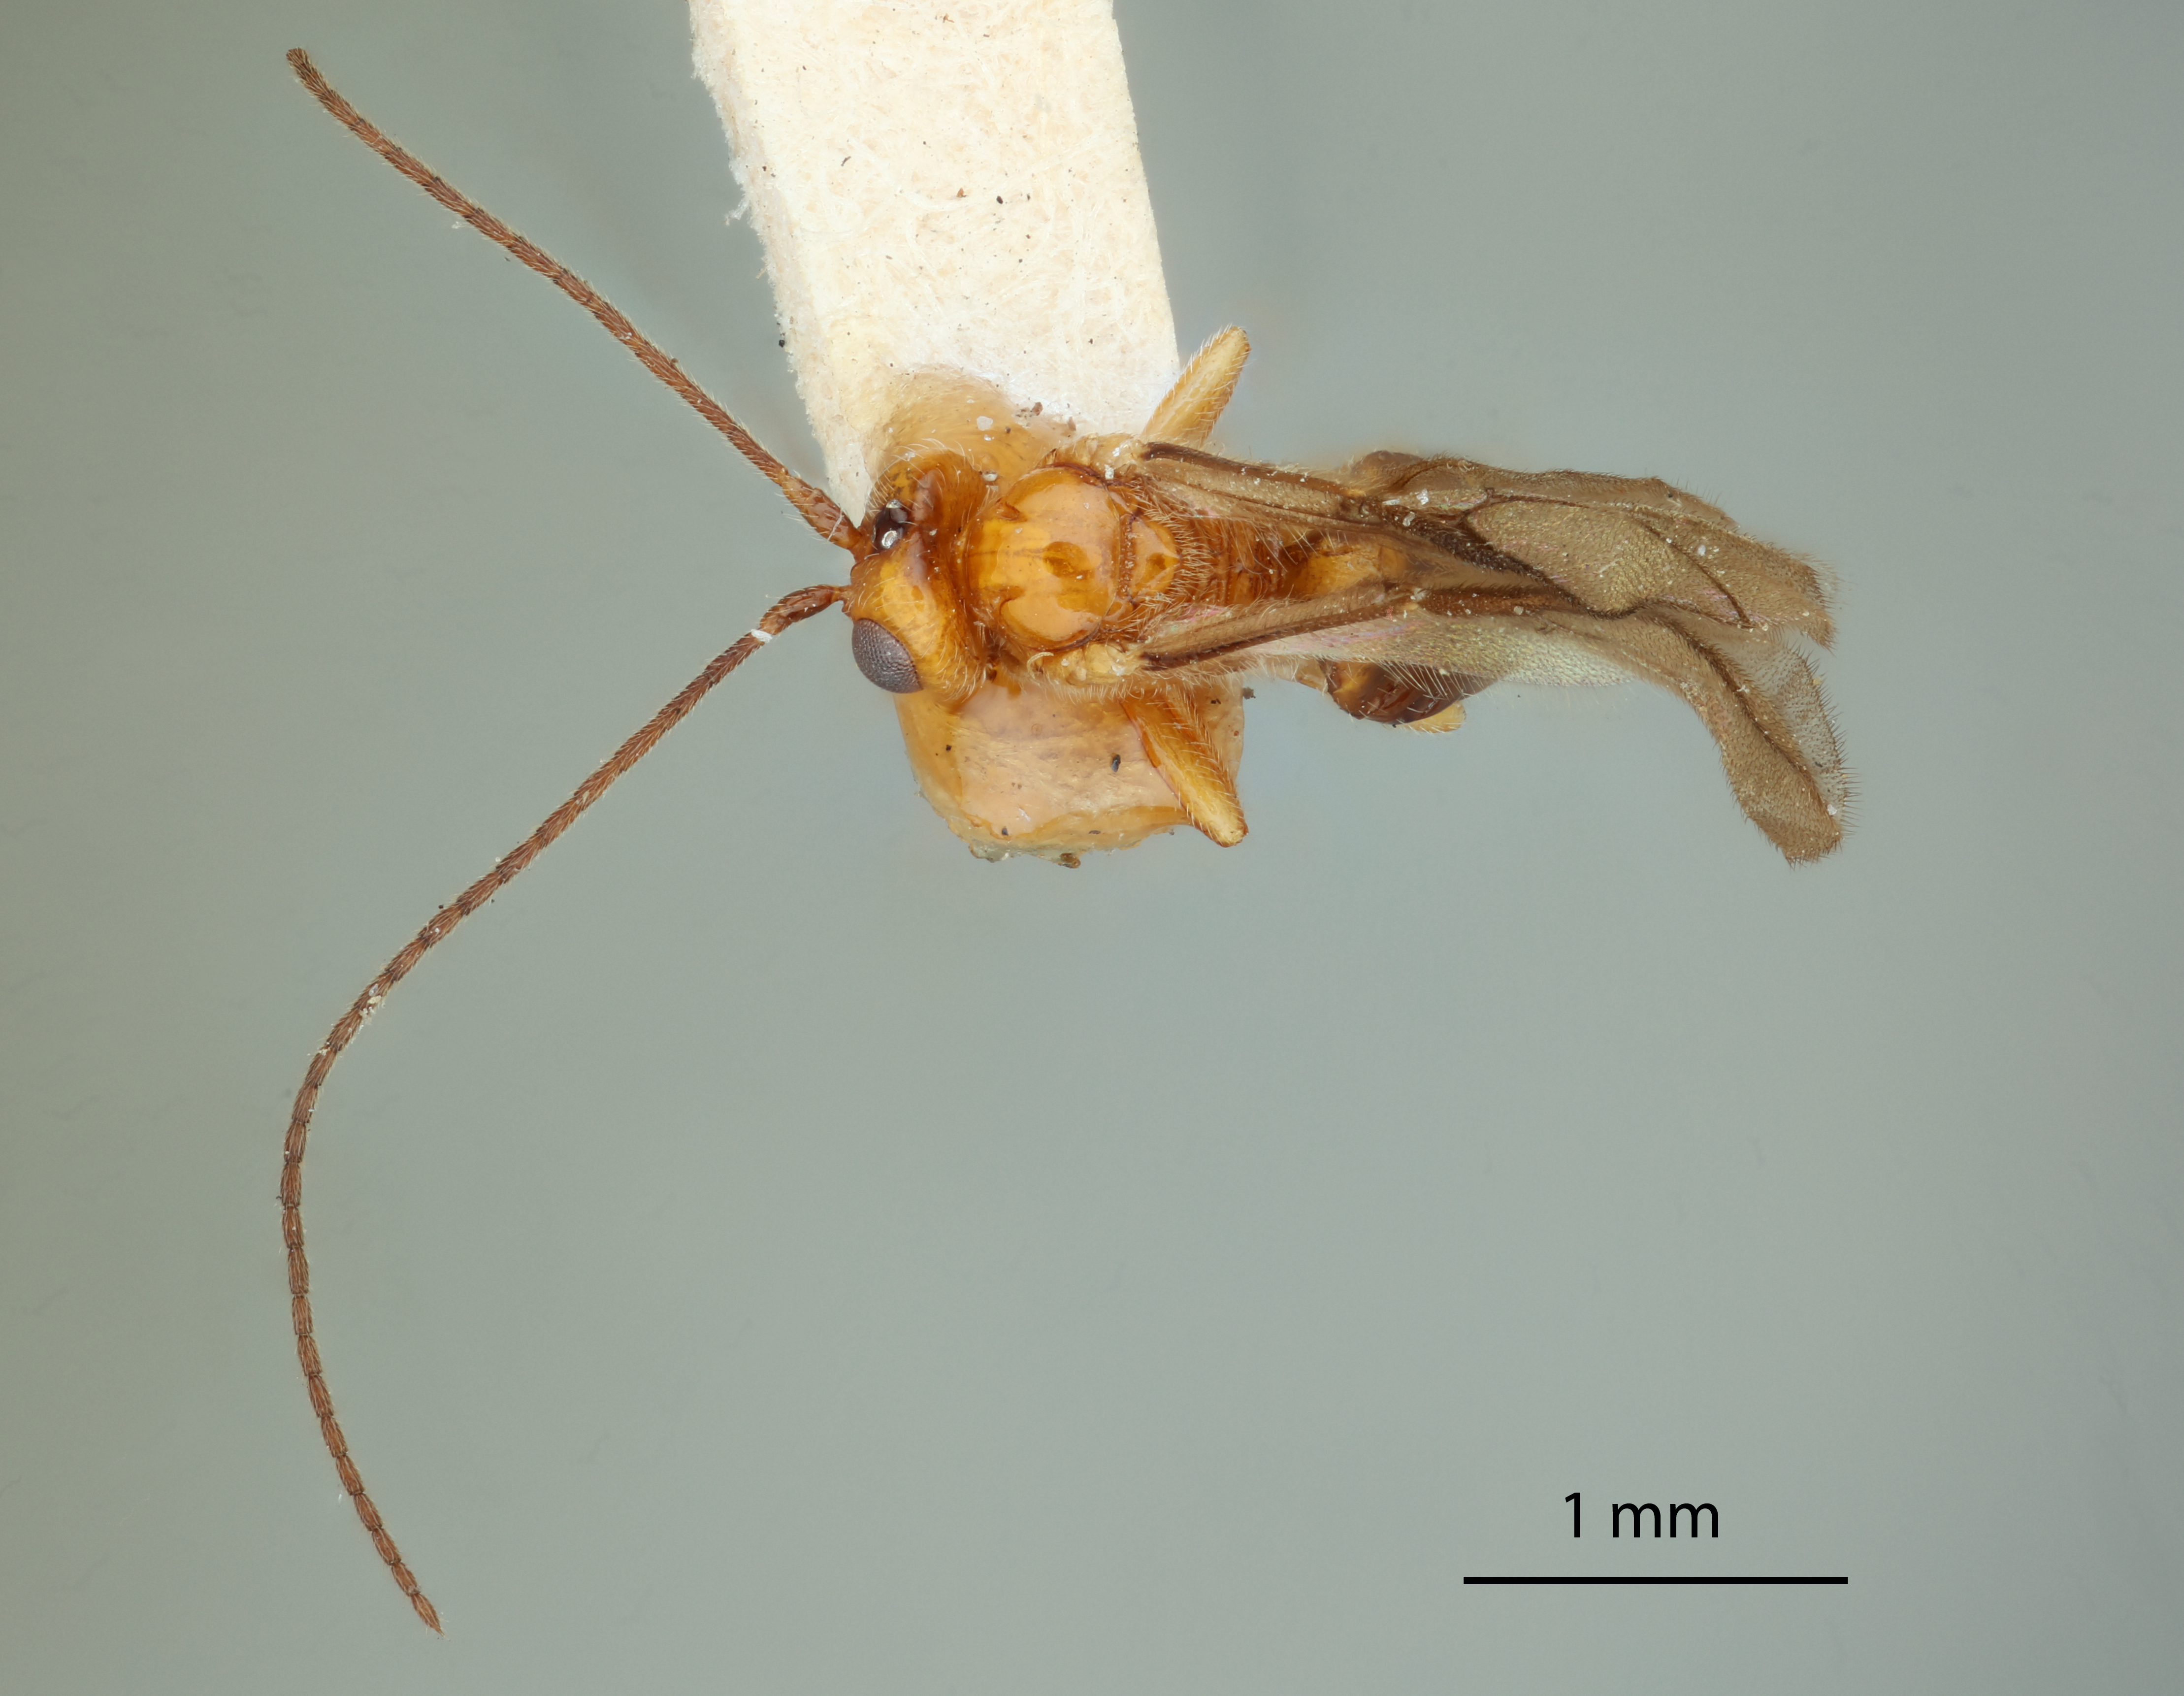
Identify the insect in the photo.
Opius philippinensis
